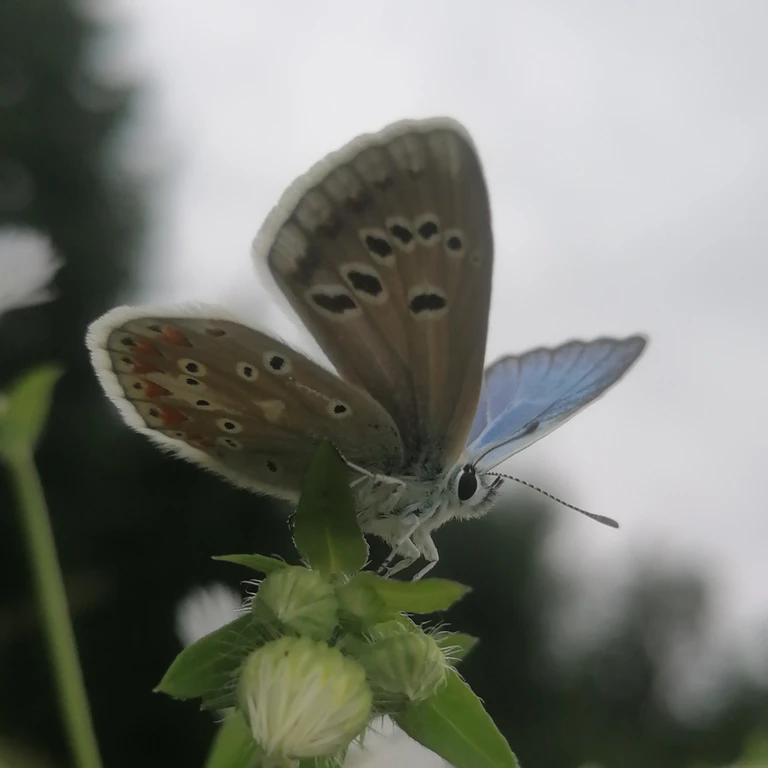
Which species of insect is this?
Polyommatus dorylas
